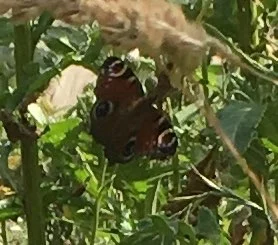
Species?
Aglais io
